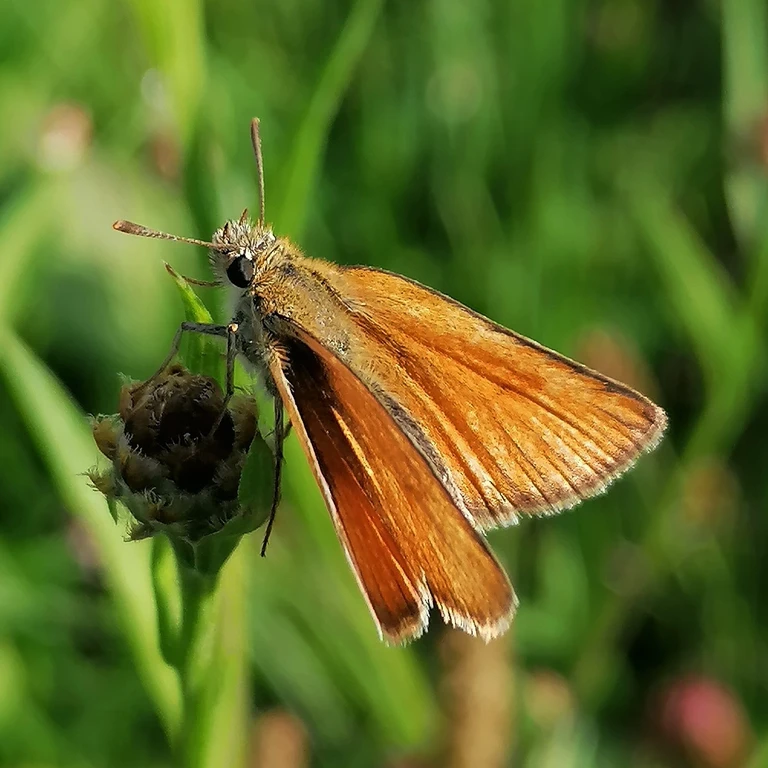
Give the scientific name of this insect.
Thymelicus sylvestris
